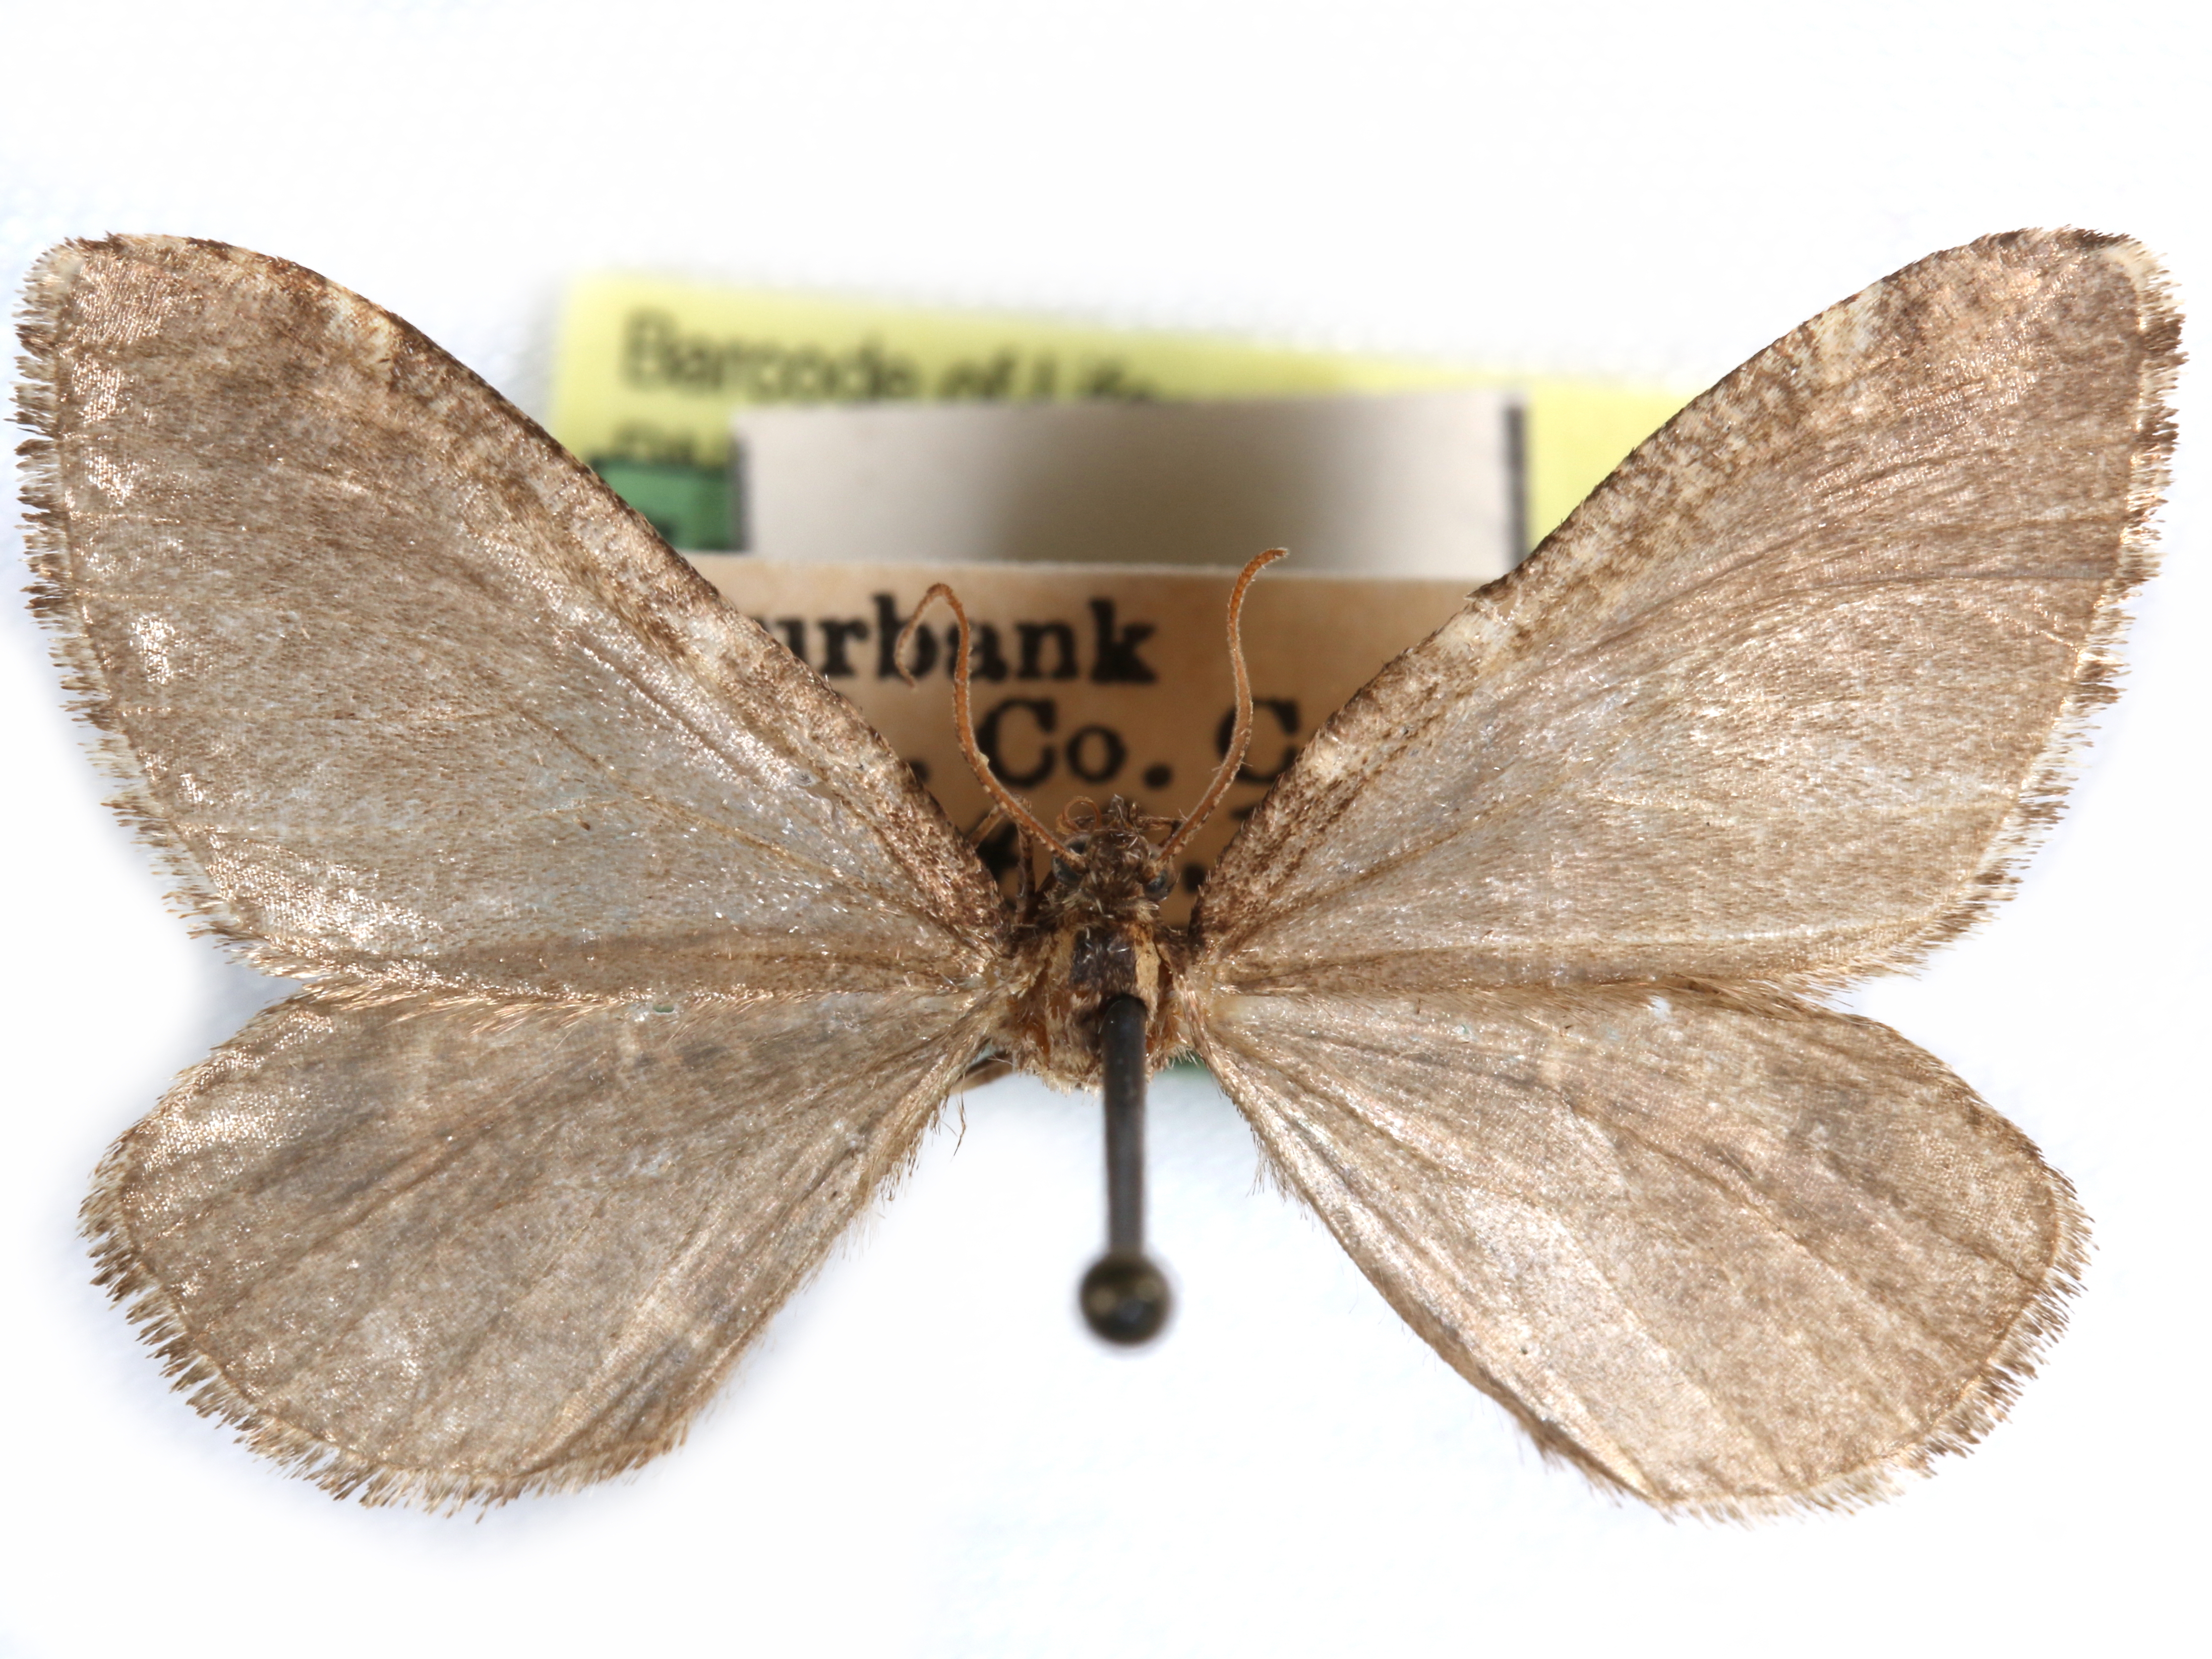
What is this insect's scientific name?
Stamnodes albiapicata
